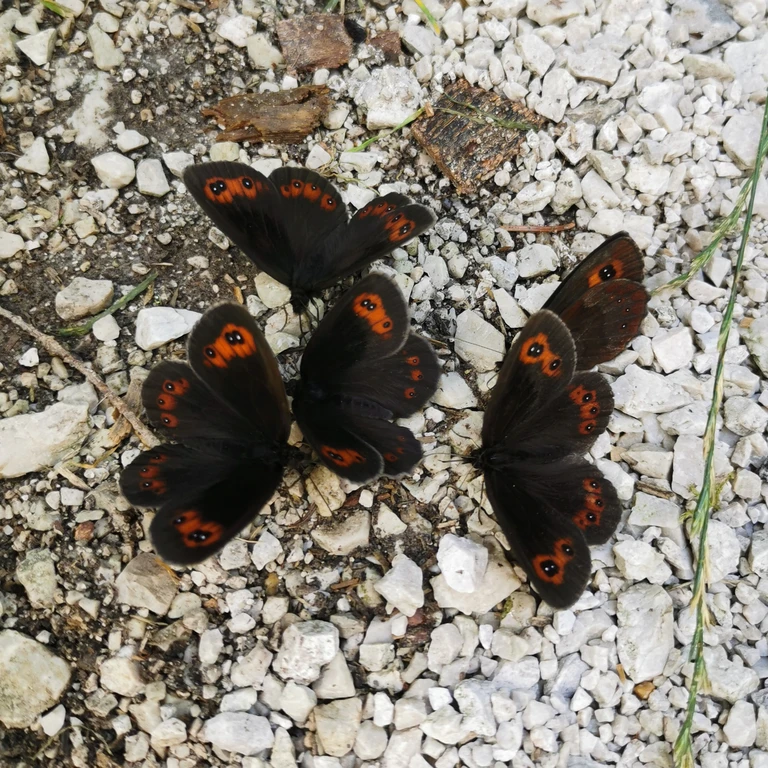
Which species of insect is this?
Erebia aethiops
